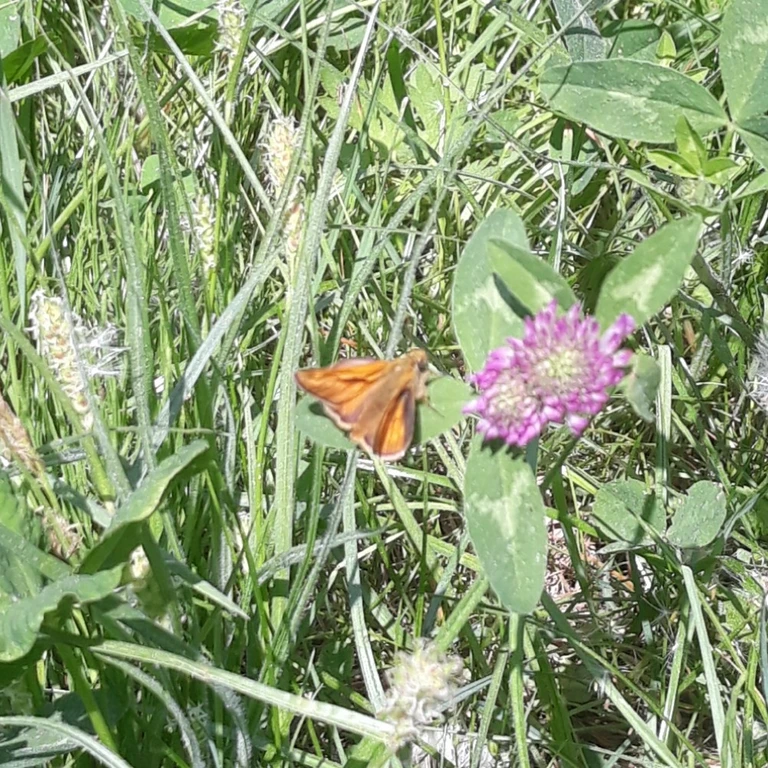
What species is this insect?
Ochlodes sylvanus (also Ochlodes venata)
